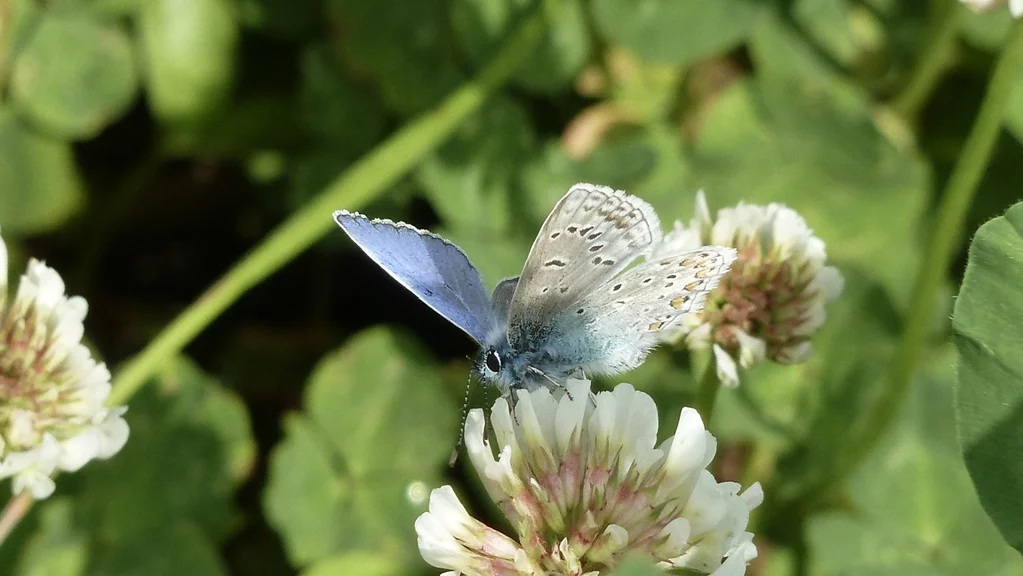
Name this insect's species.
Polyommatus icarus
